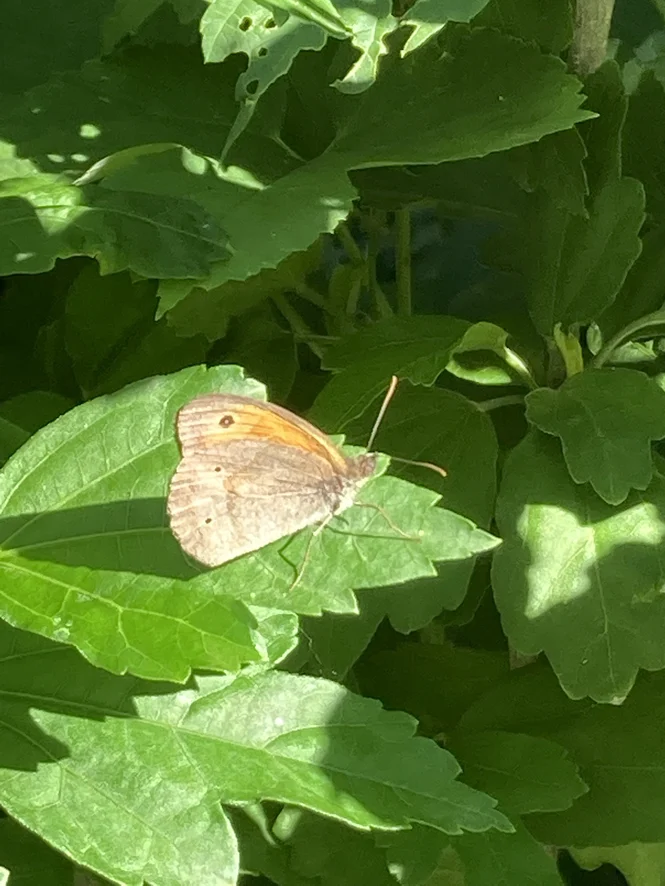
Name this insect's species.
Maniola jurtina
